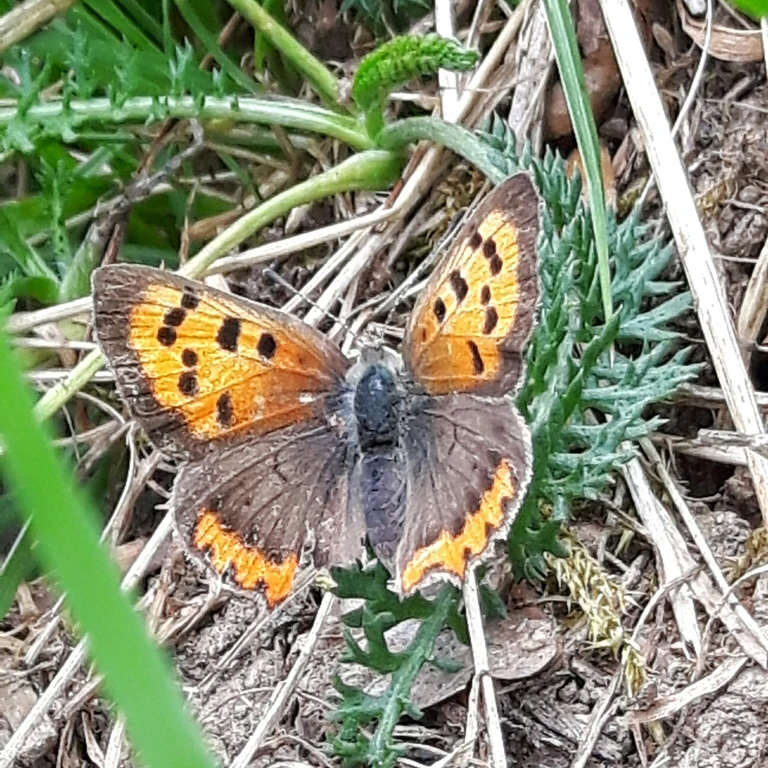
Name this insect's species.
Lycaena phlaeas
